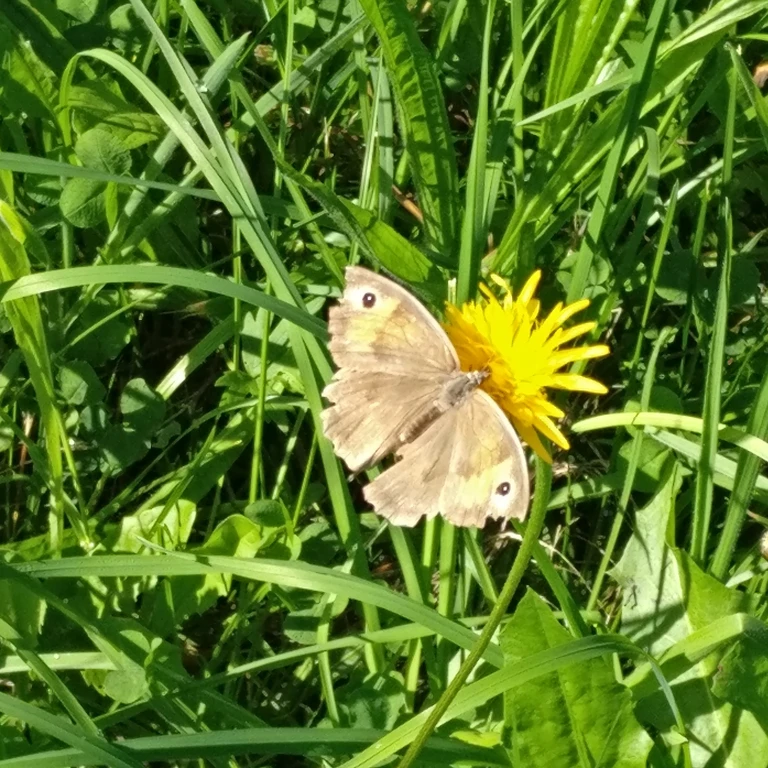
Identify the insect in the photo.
Maniola jurtina
